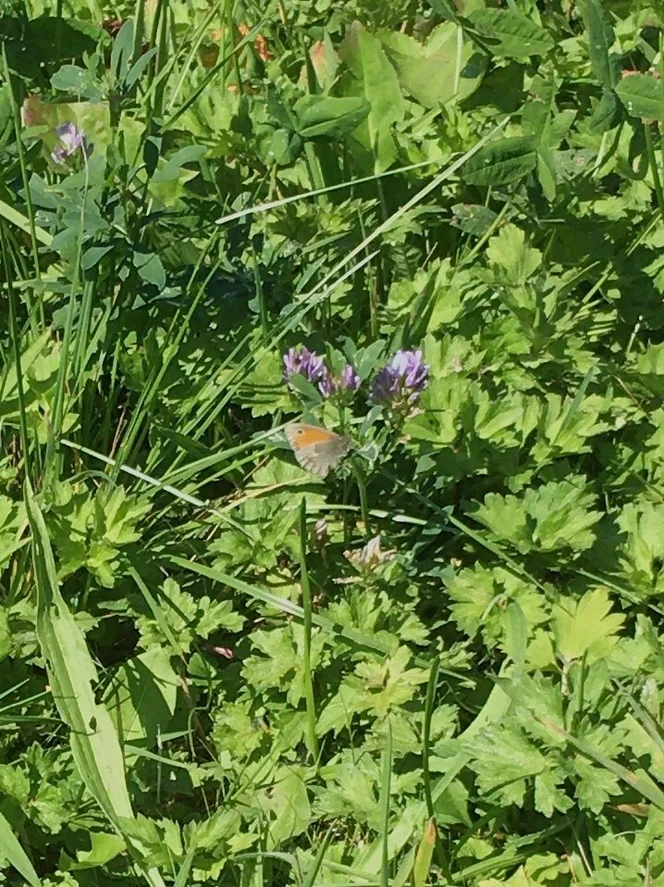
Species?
Coenonympha pamphilus
